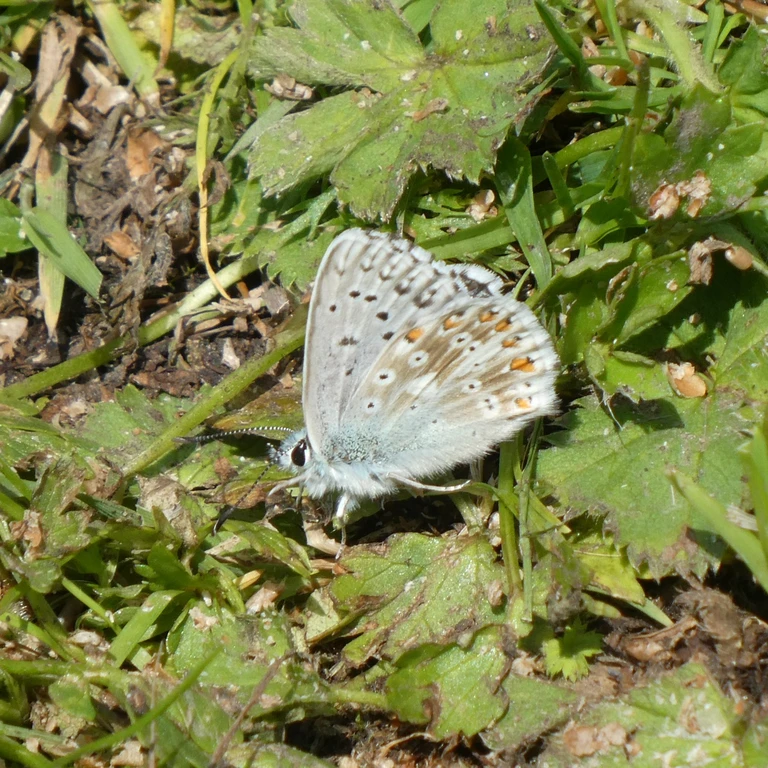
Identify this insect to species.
Lysandra coridon
